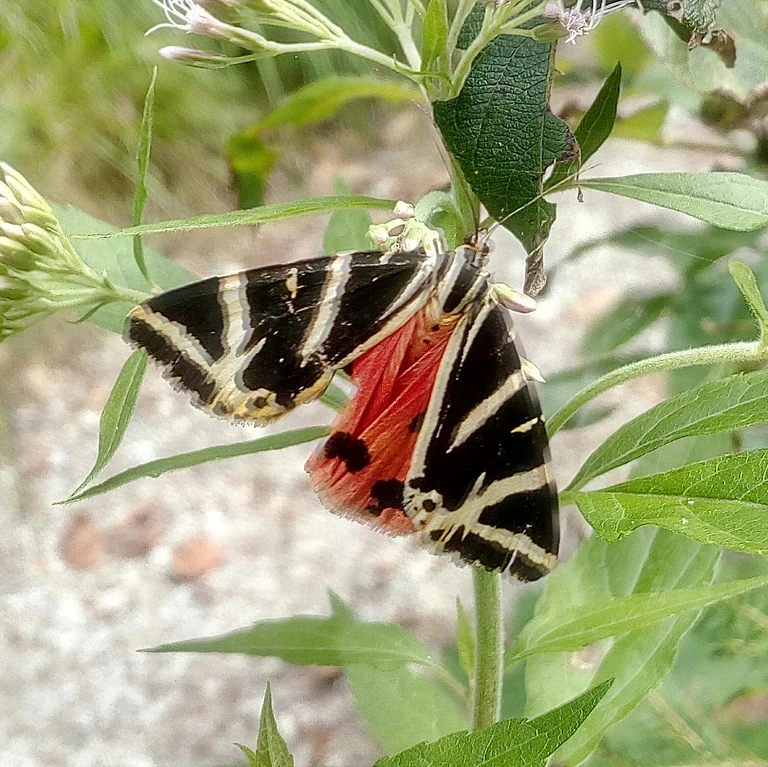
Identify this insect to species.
Euplagia quadripunctaria
